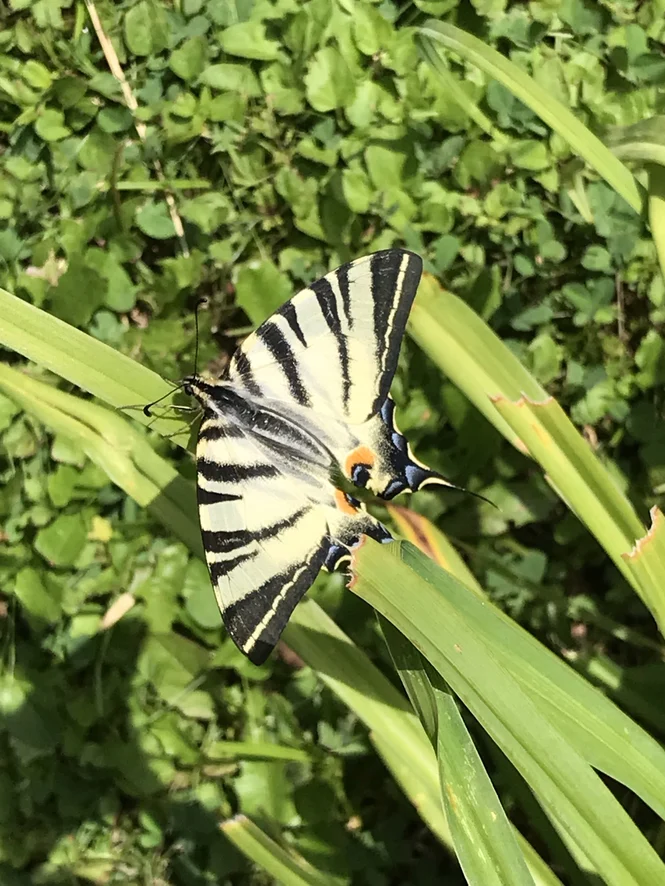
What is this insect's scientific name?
Iphiclides podalirius
